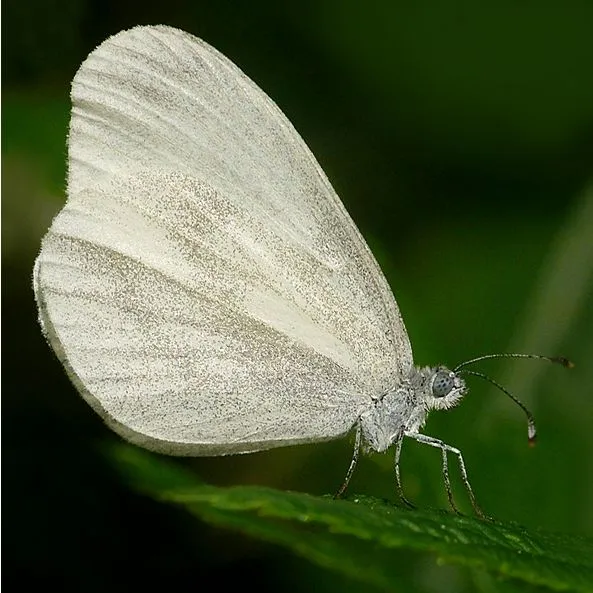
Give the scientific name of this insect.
Leptidea sinapis/juvernica
